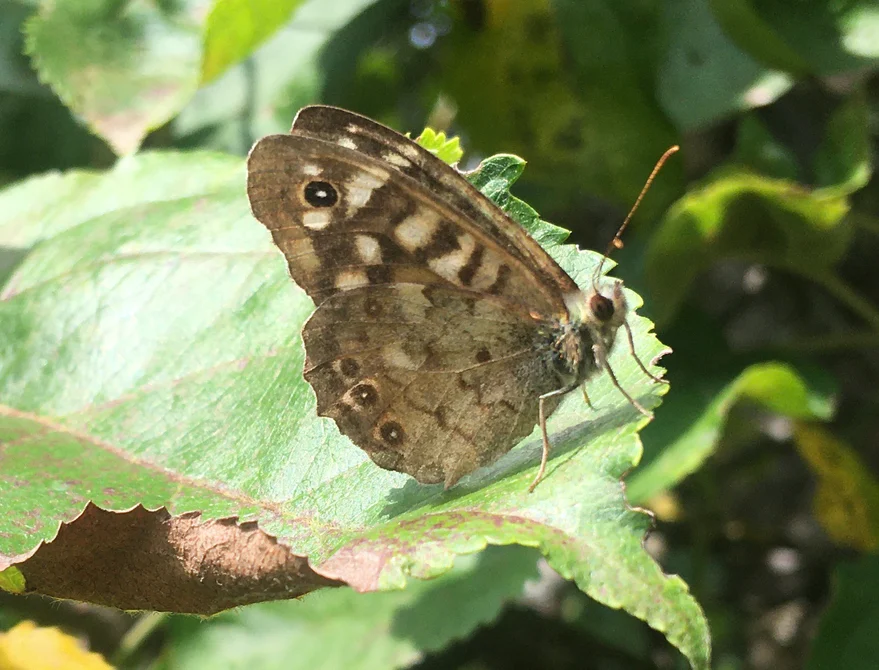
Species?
Pararge aegeria
